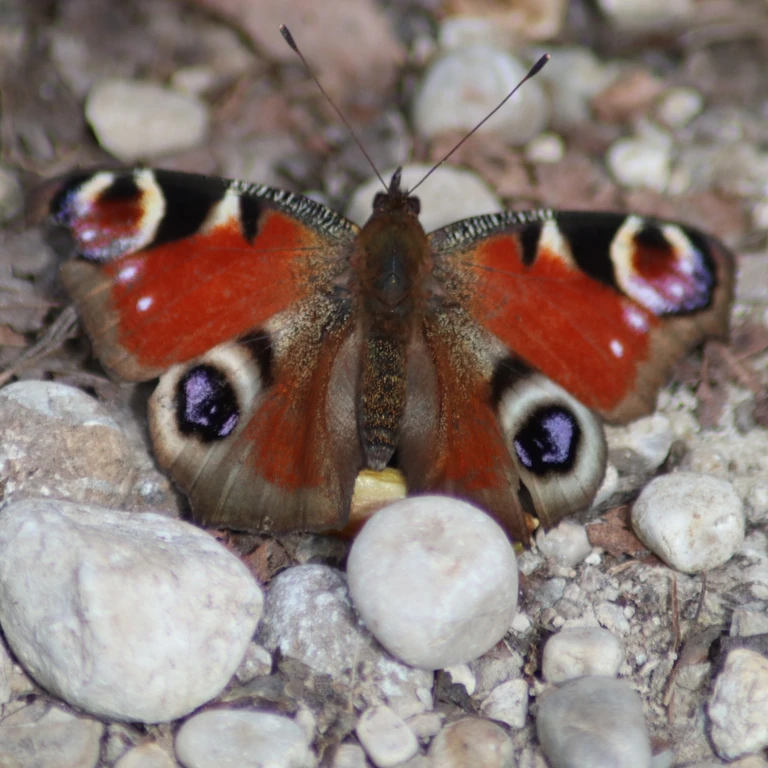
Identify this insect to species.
Aglais io
